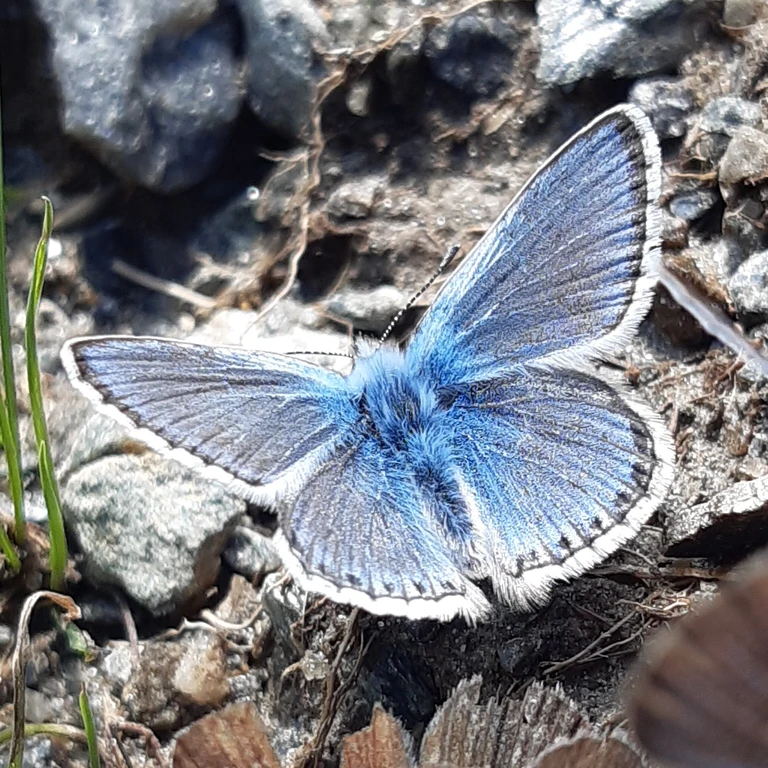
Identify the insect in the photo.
Polyommatus eros
